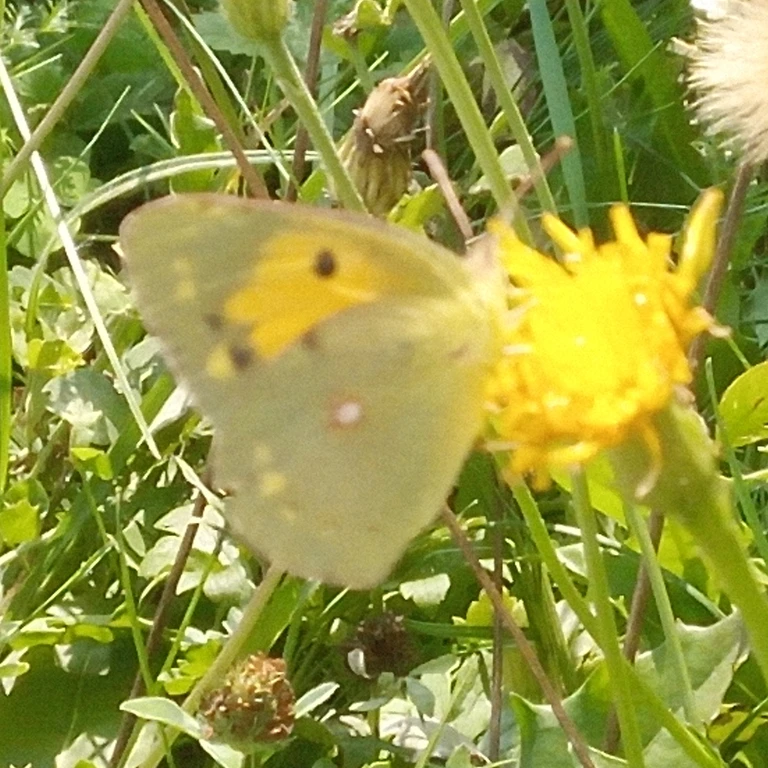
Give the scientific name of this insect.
Colias croceus
